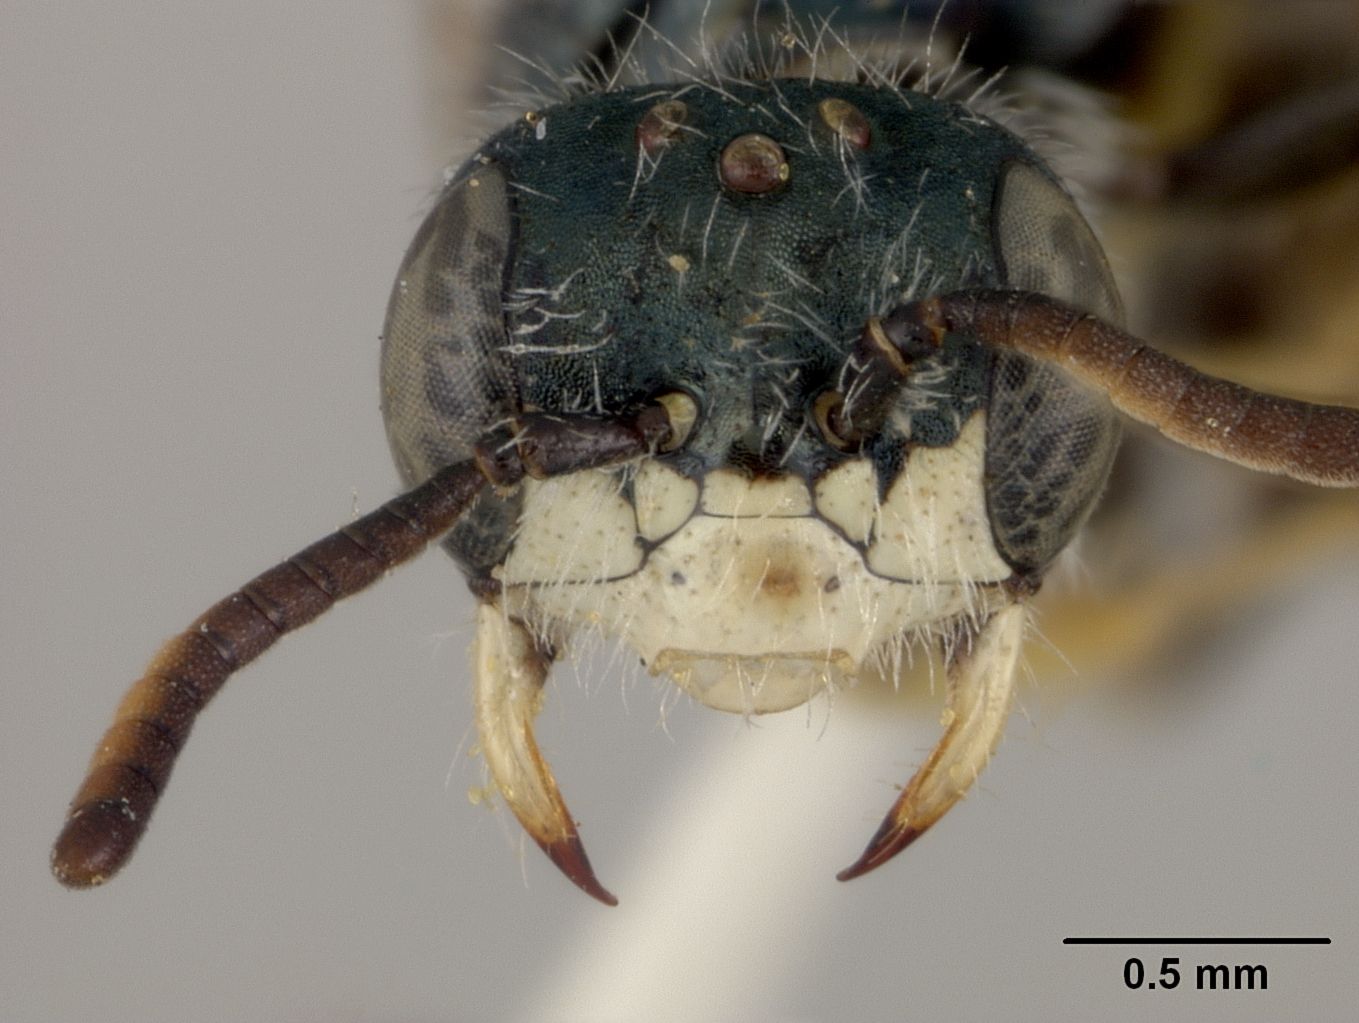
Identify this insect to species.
Perdita micheneri
